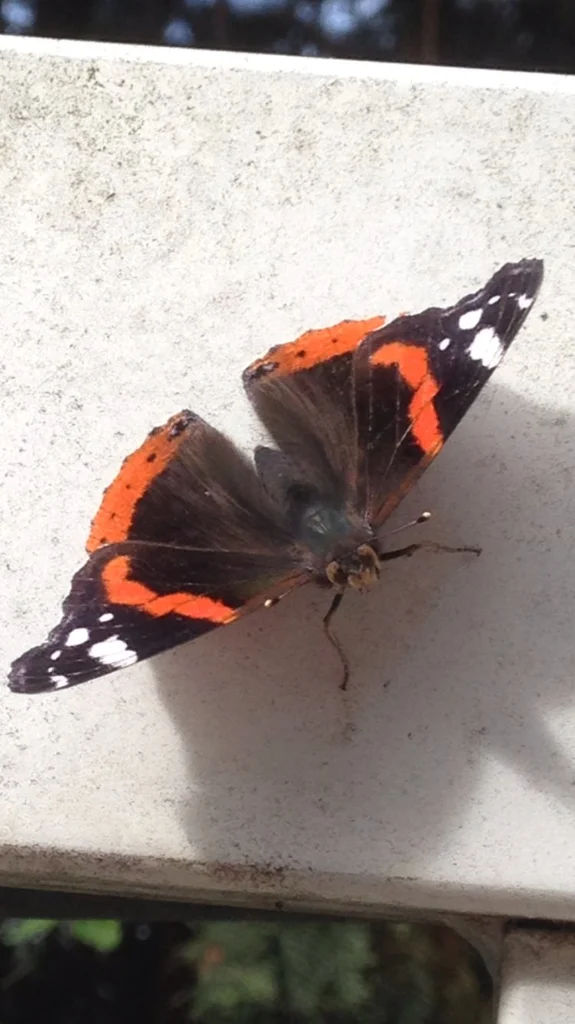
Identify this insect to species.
Vanessa atalanta
